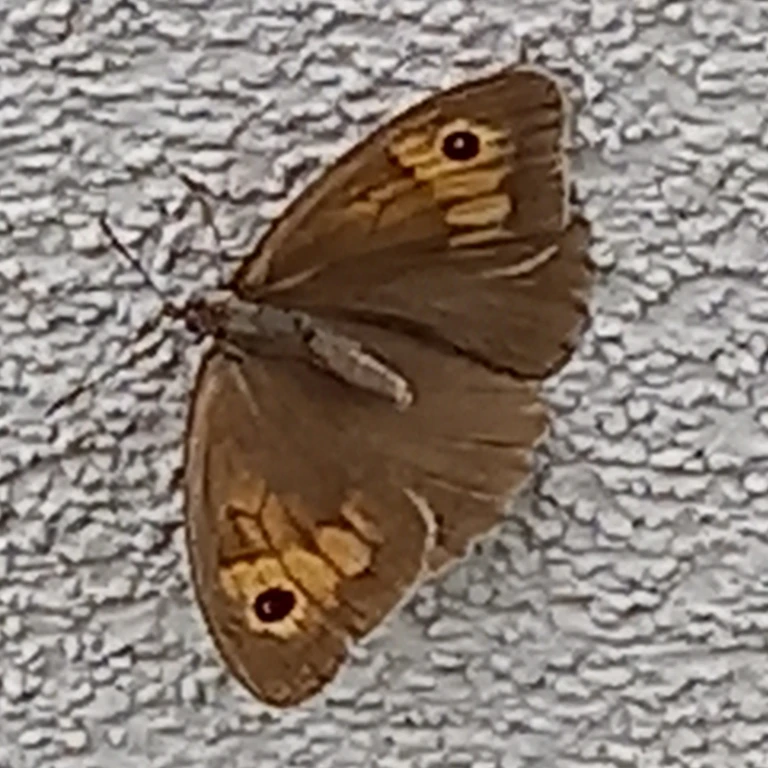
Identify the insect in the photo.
Maniola jurtina
